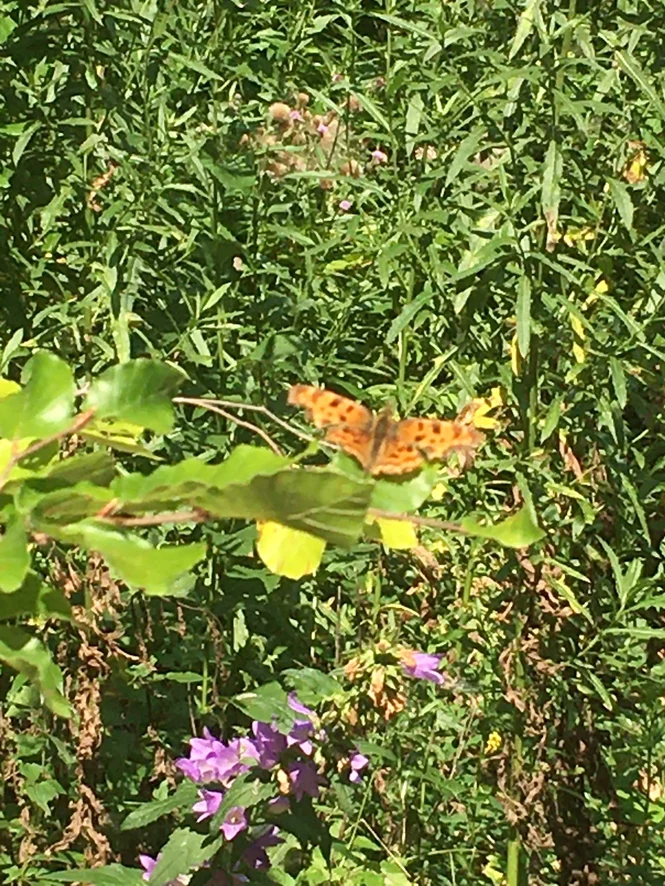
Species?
Polygonia c-album
